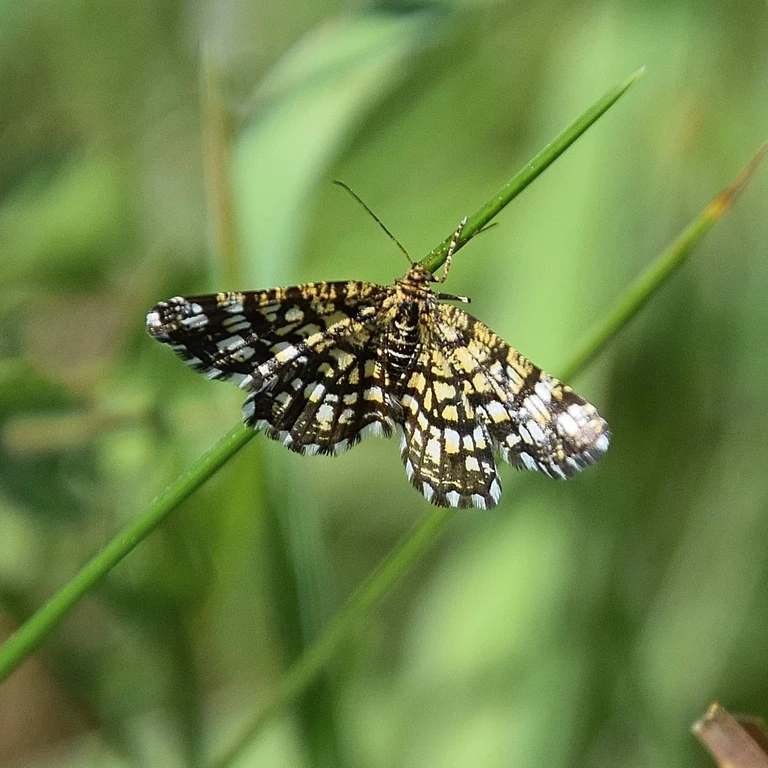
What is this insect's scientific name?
Chiasmia clathrata
